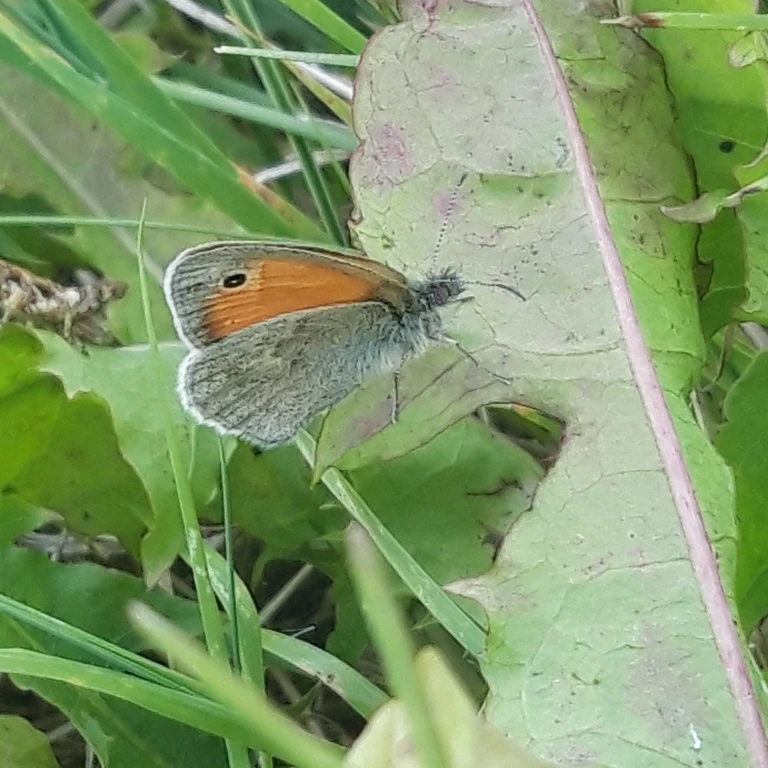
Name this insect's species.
Coenonympha pamphilus
